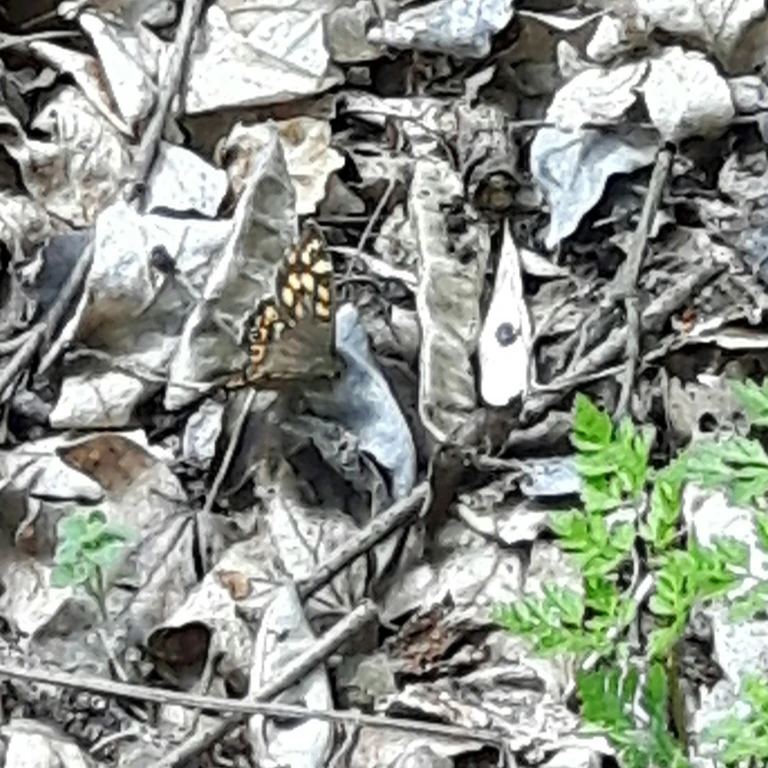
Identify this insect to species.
Pararge aegeria
